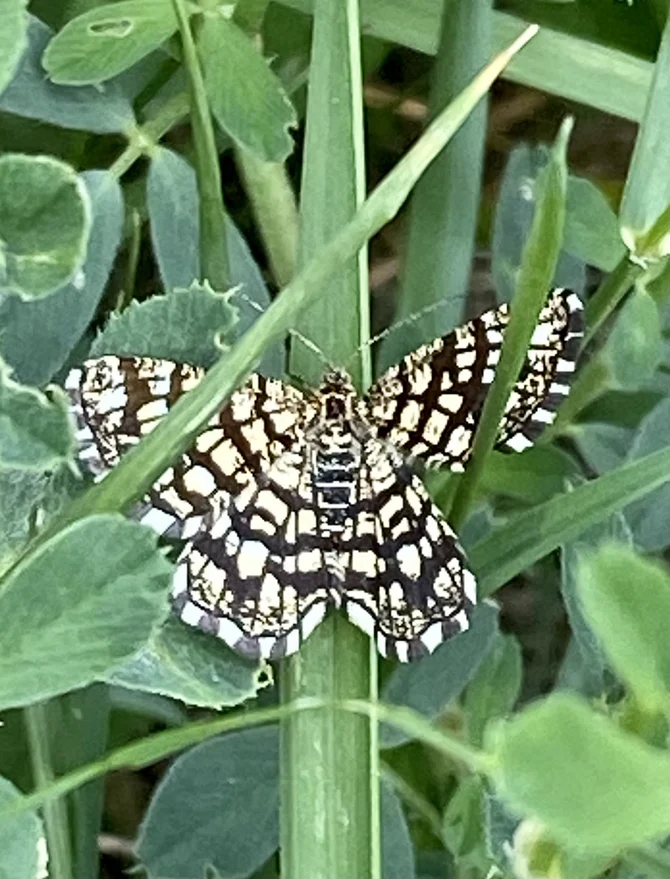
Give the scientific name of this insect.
Chiasmia clathrata
